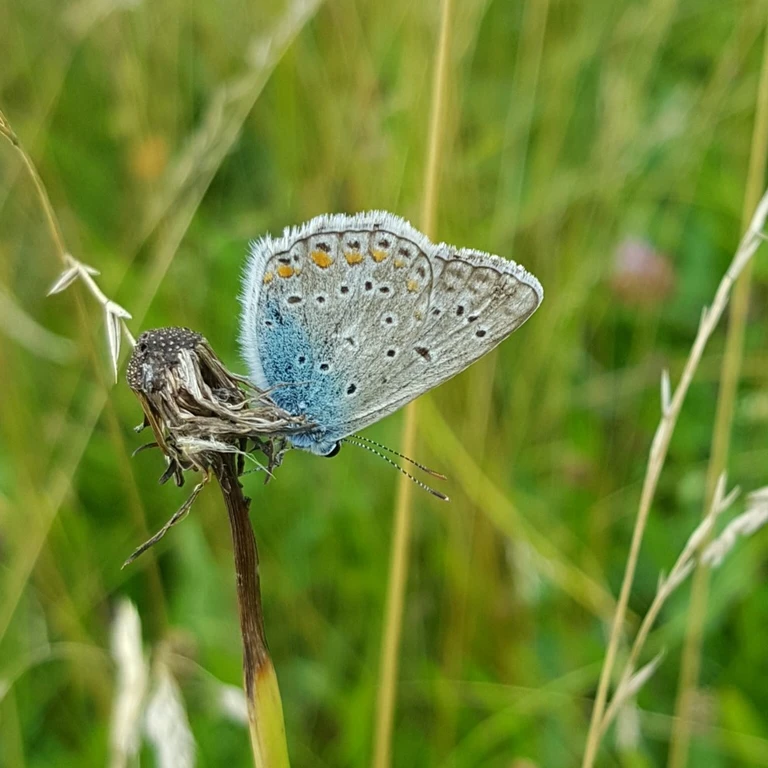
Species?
Polyommatus icarus
